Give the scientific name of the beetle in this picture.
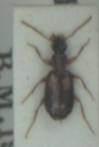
Calodromius spilotus
